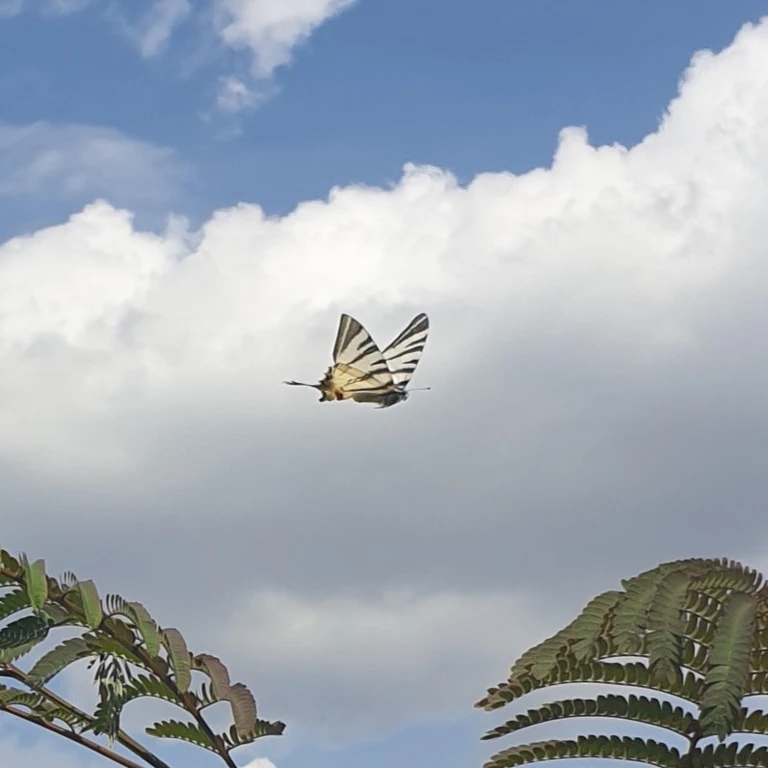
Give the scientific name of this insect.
Iphiclides podalirius
